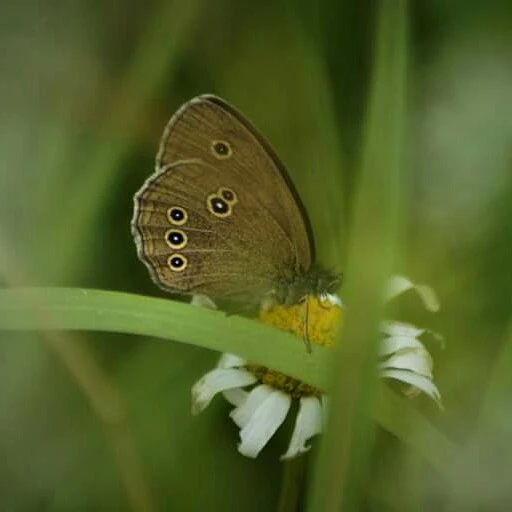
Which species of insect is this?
Aphantopus hyperantus
